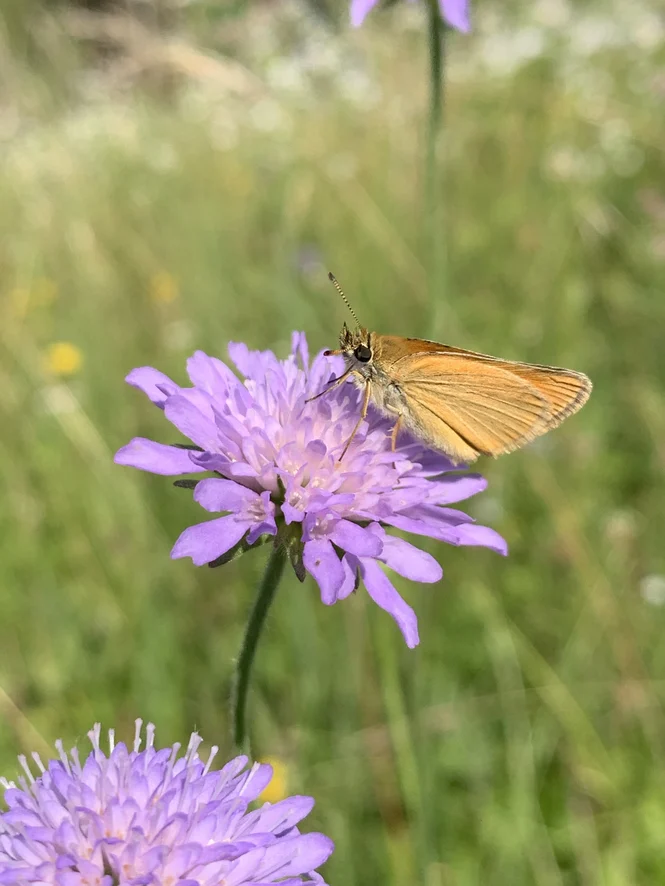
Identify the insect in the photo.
Thymelicus sylvestris
